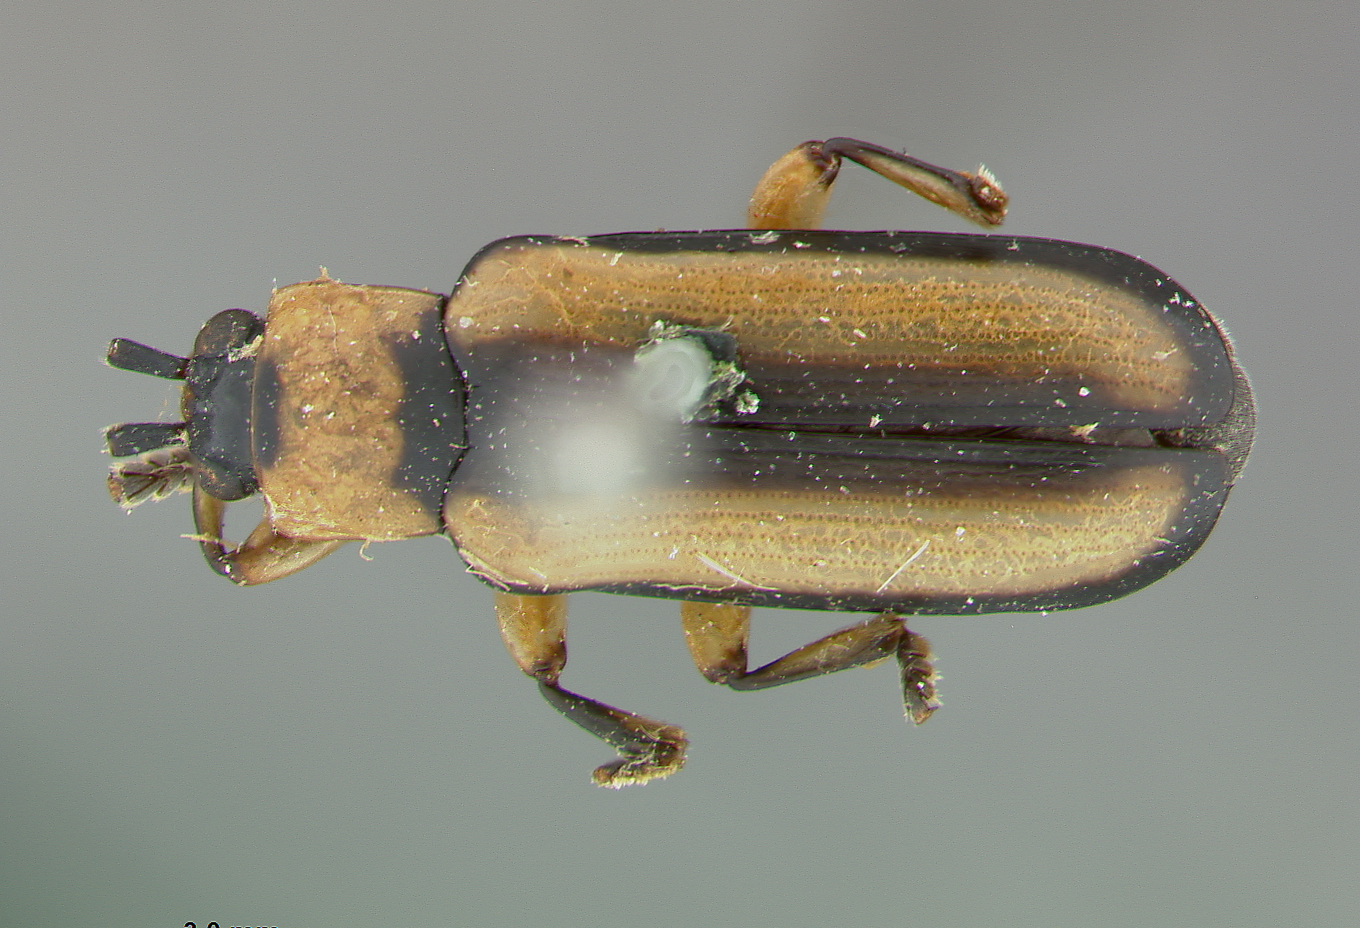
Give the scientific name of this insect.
Cephaloleia nevermanni
